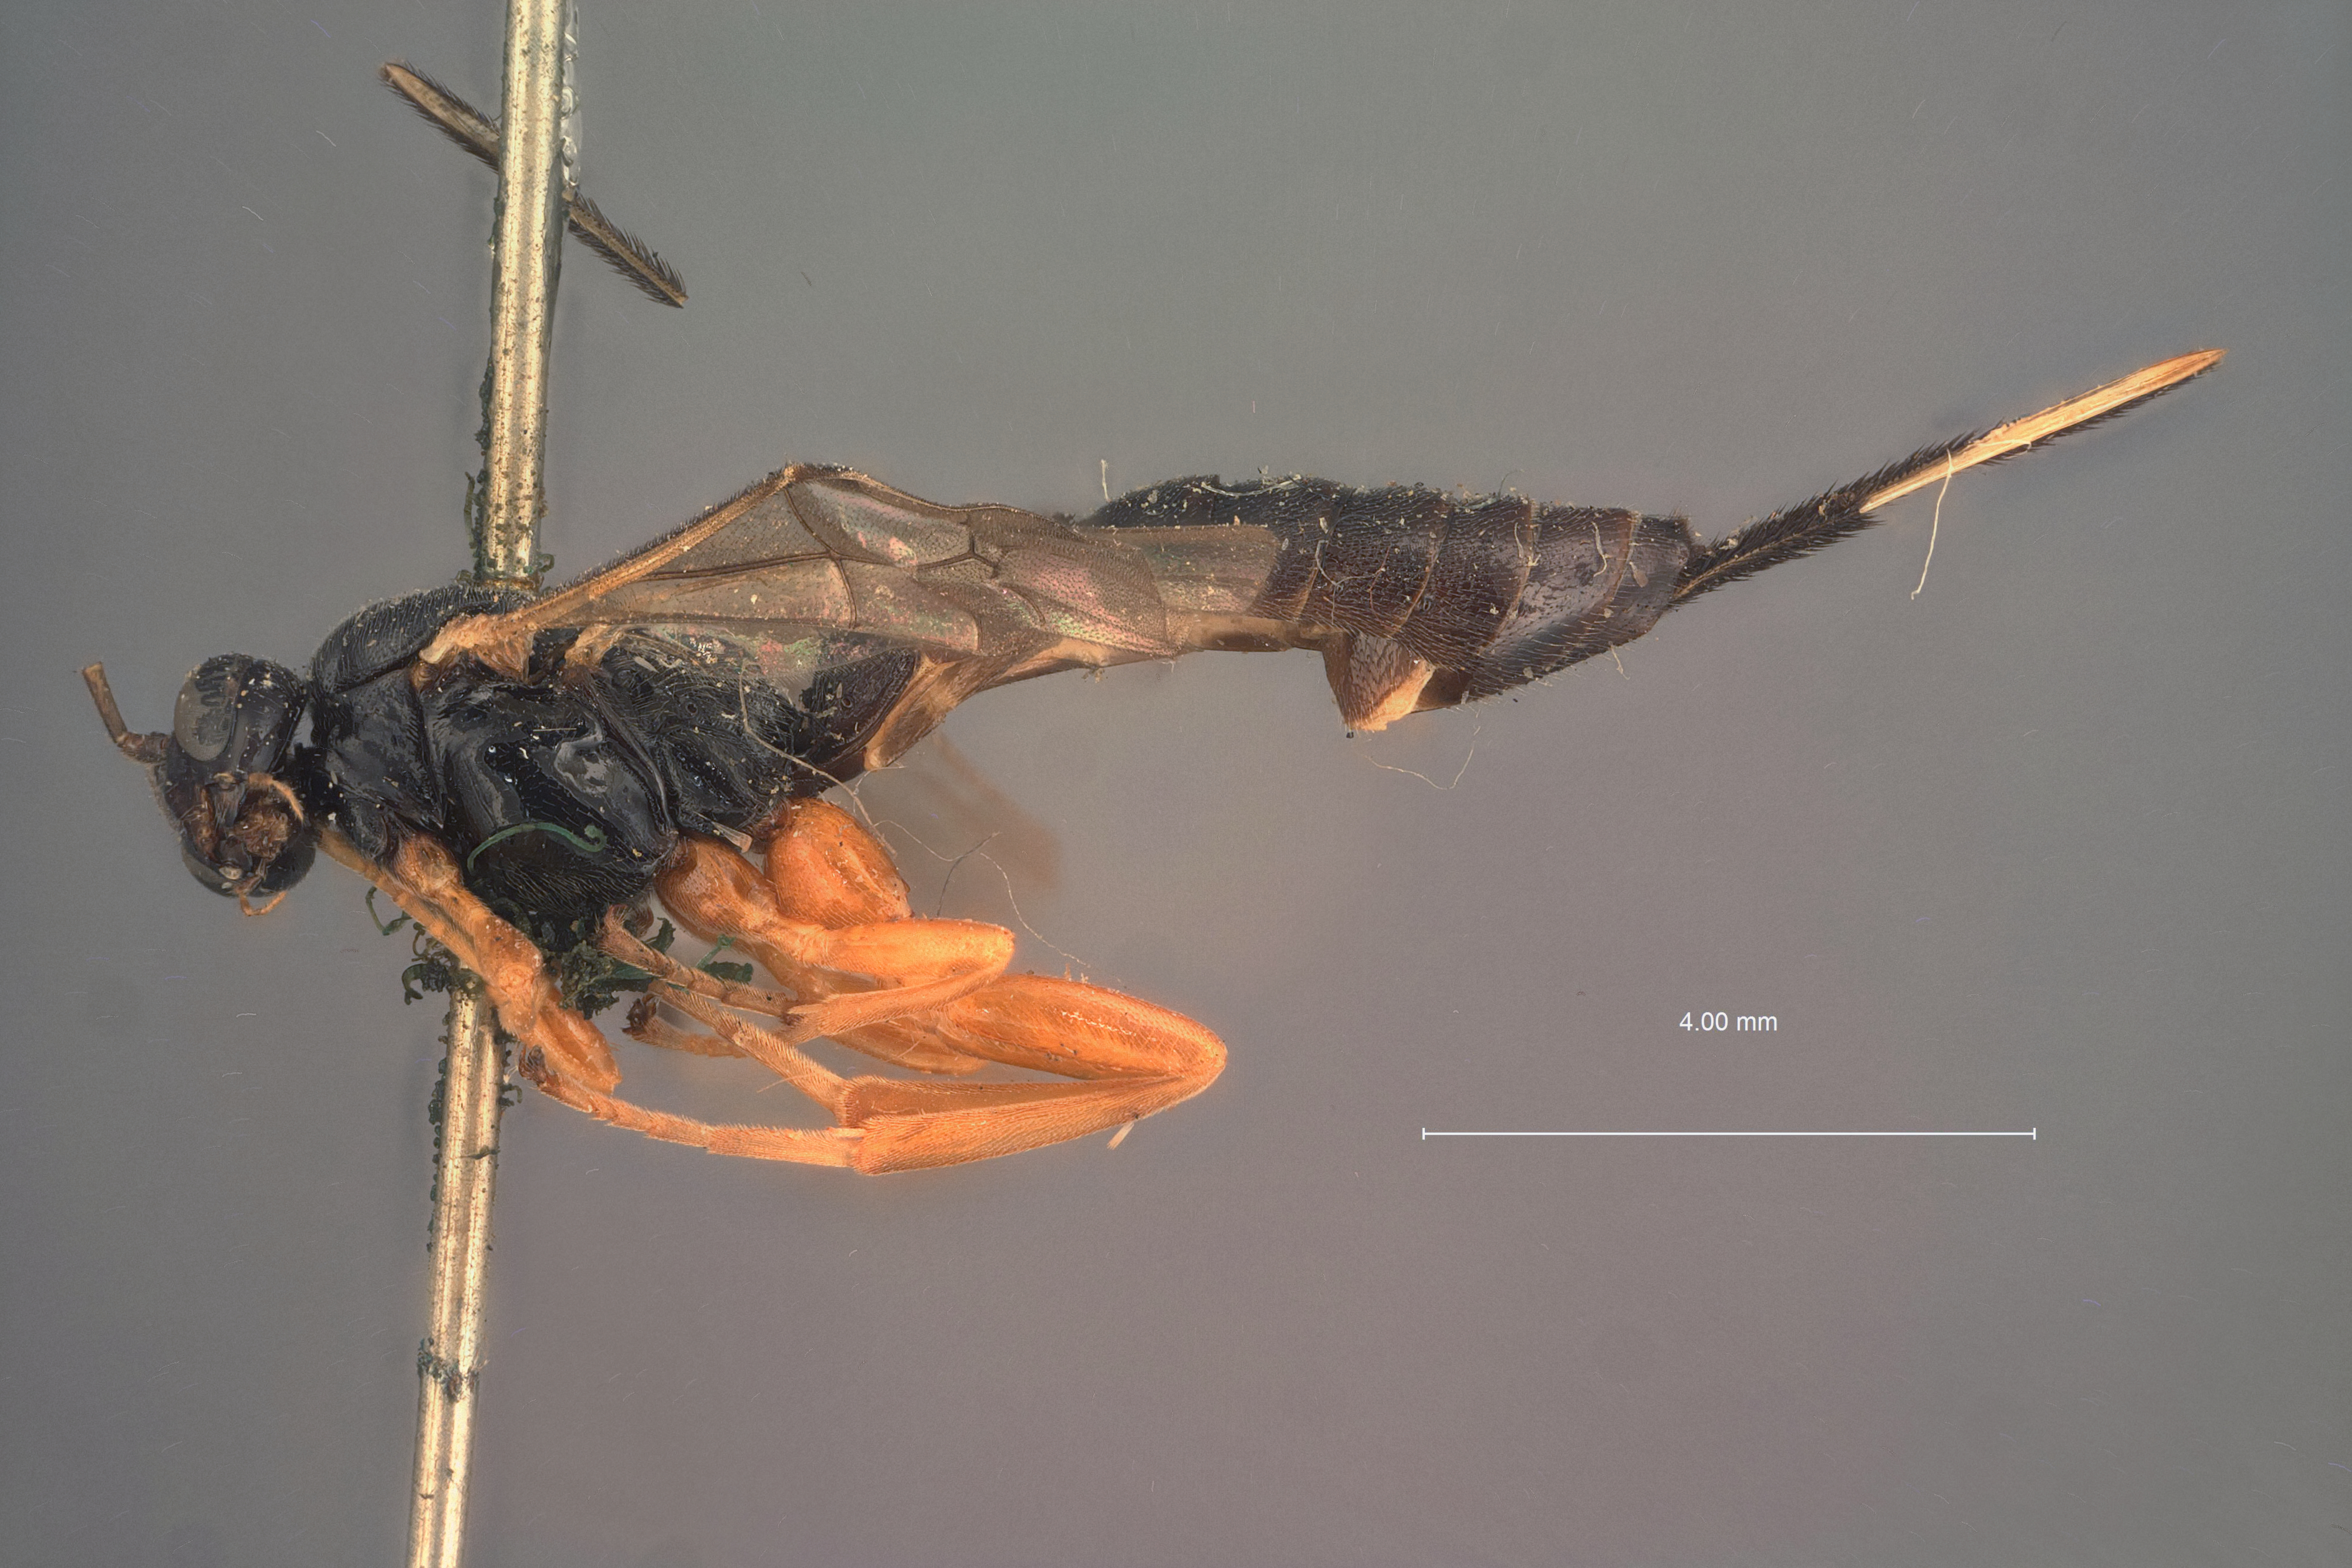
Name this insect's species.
Pimpla pterophori
